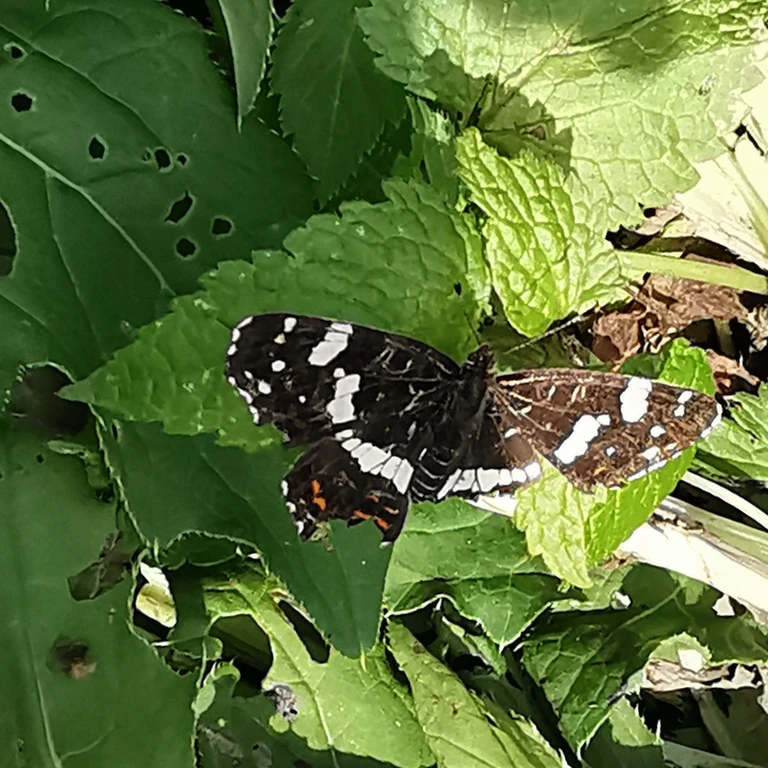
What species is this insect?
Araschnia levana
